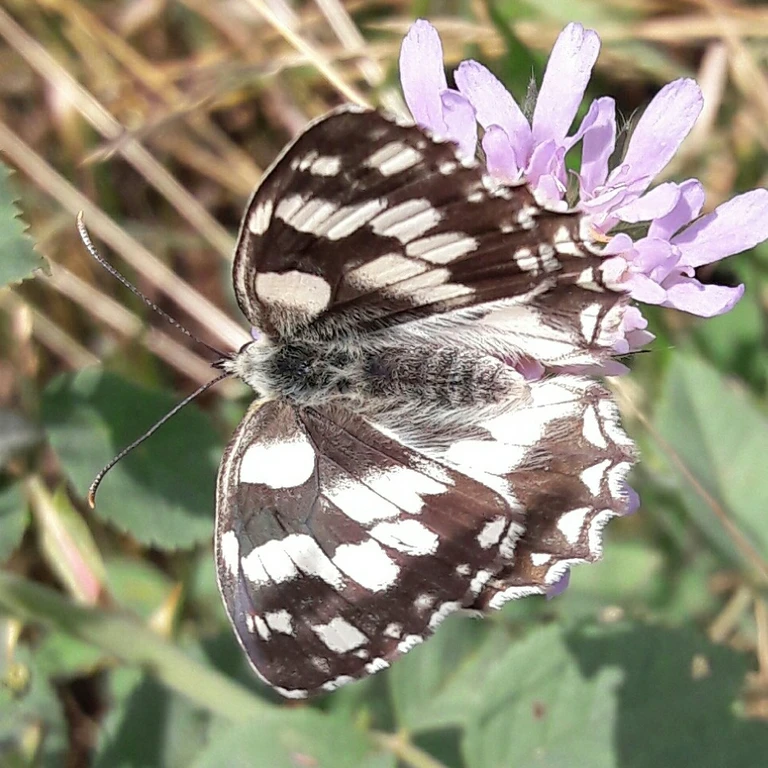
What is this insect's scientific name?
Melanargia galathea
